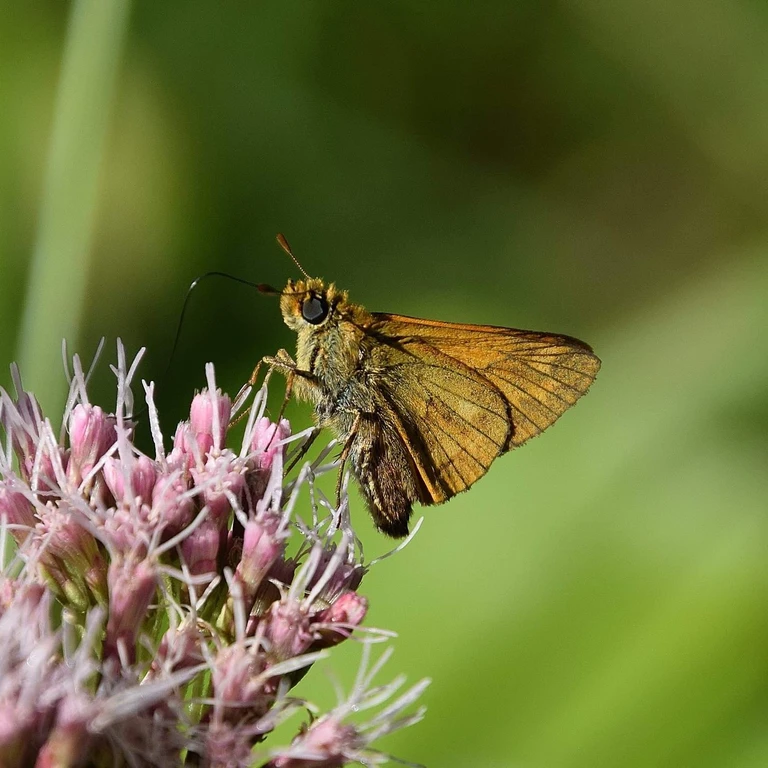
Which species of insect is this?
Ochlodes sylvanus (also Ochlodes venata)
